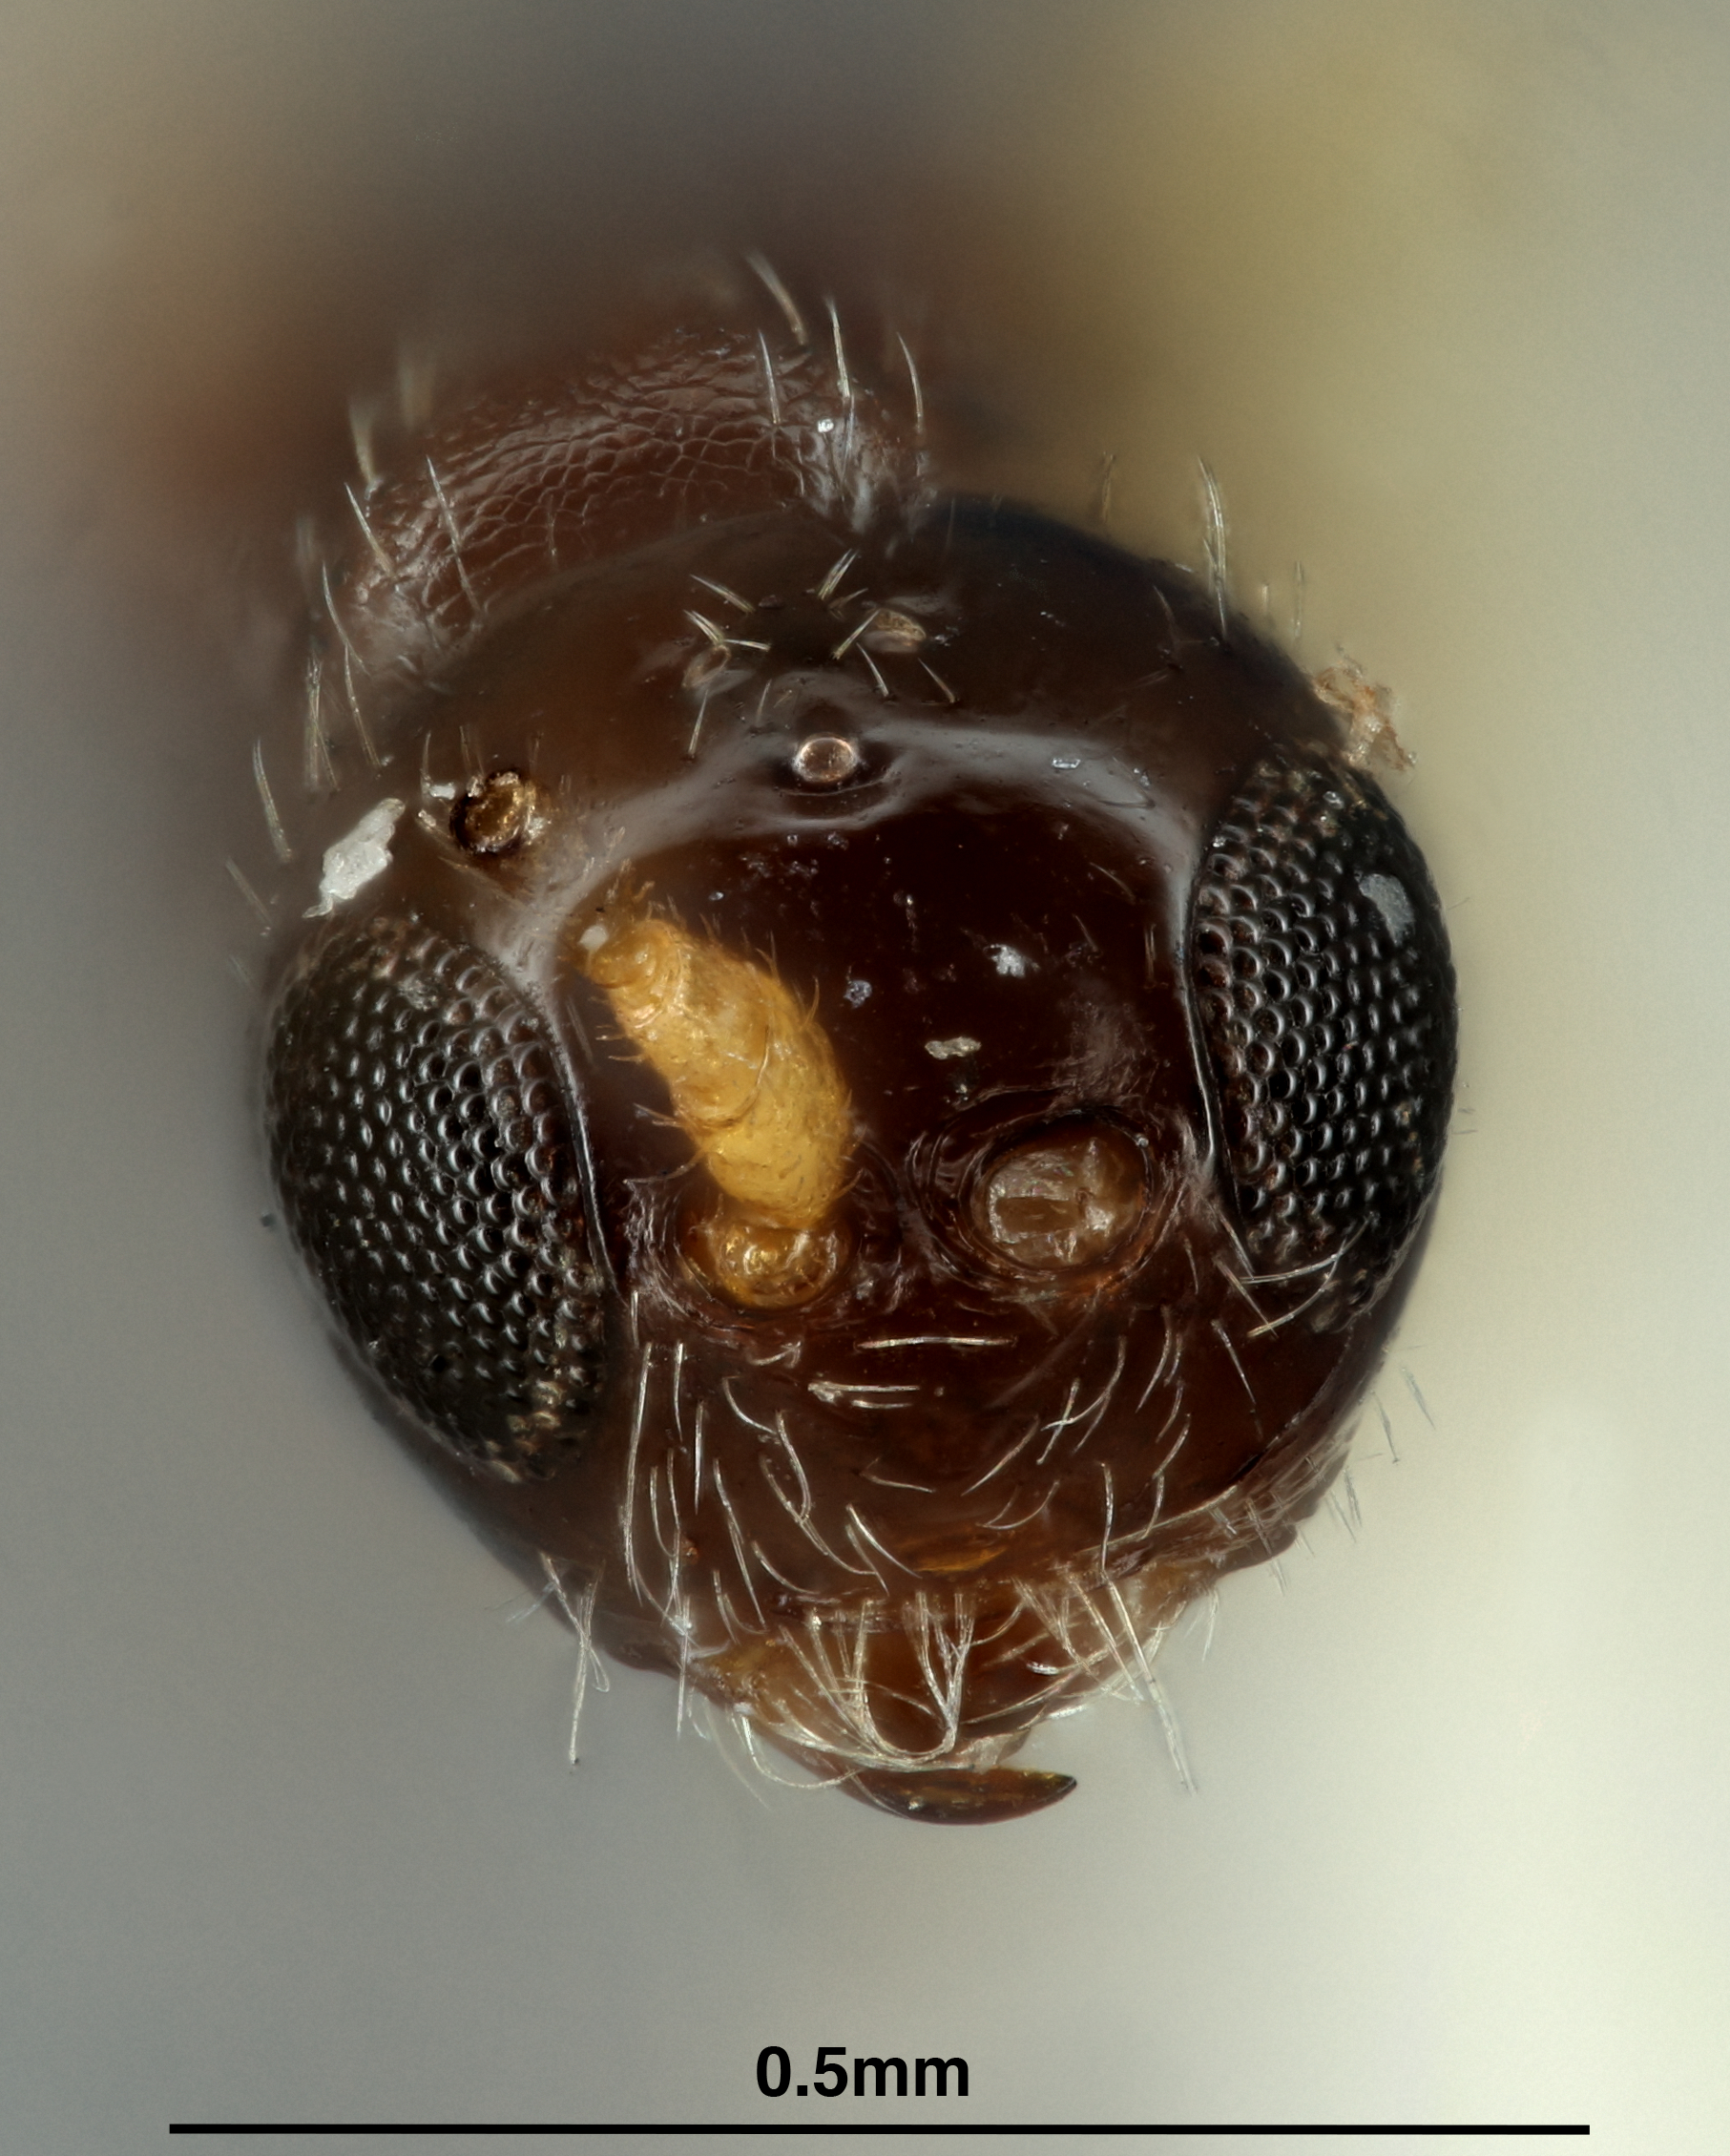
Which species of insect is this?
Lysitermus scolyticida
